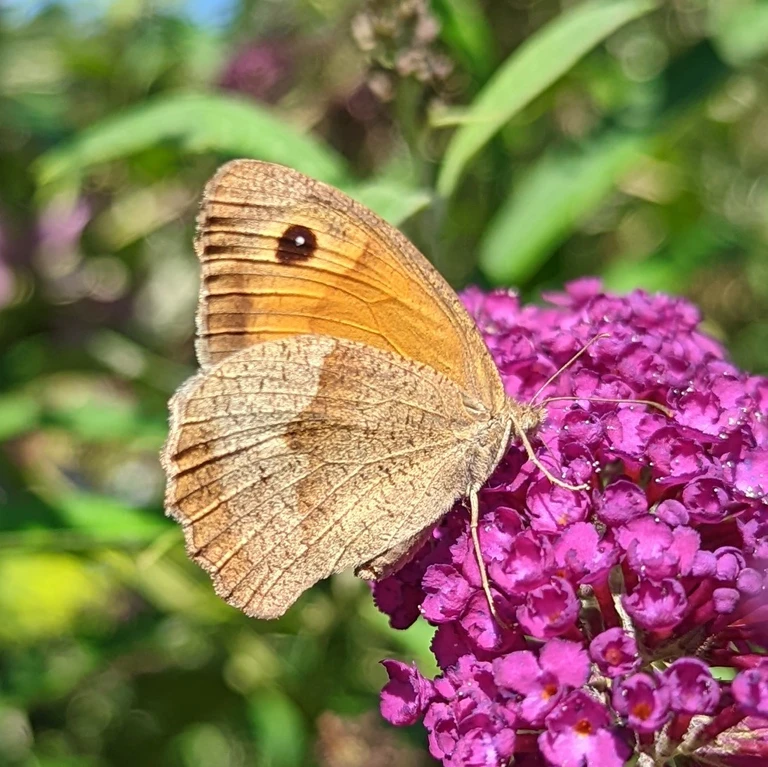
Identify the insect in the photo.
Maniola jurtina
